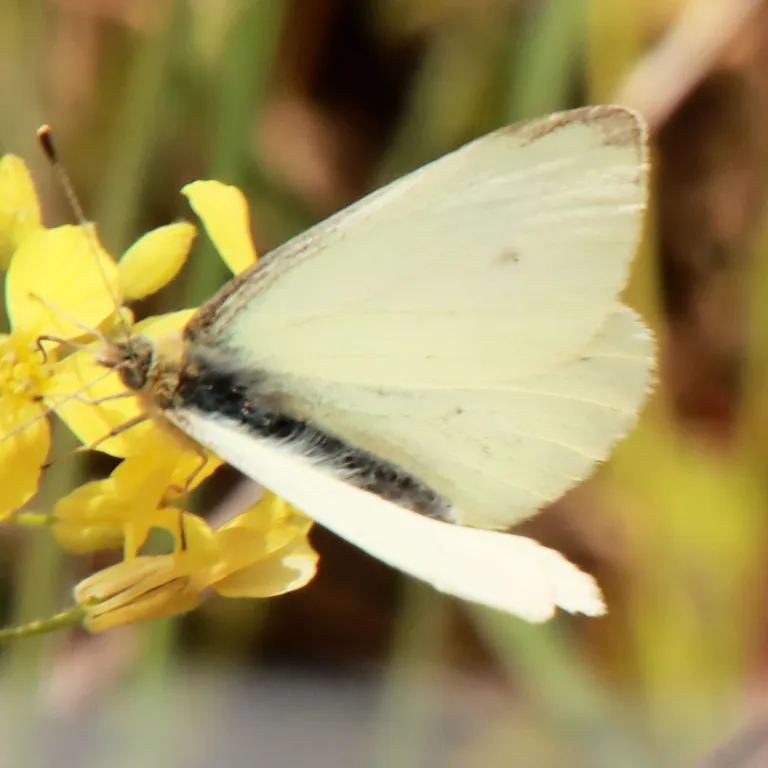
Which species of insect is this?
Pieris rapae
